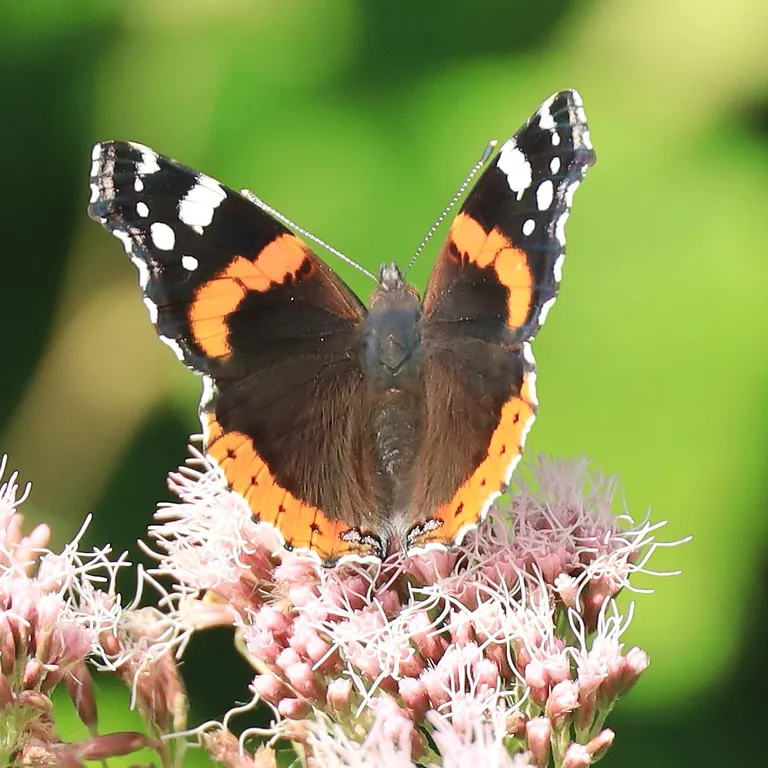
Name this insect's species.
Vanessa atalanta
